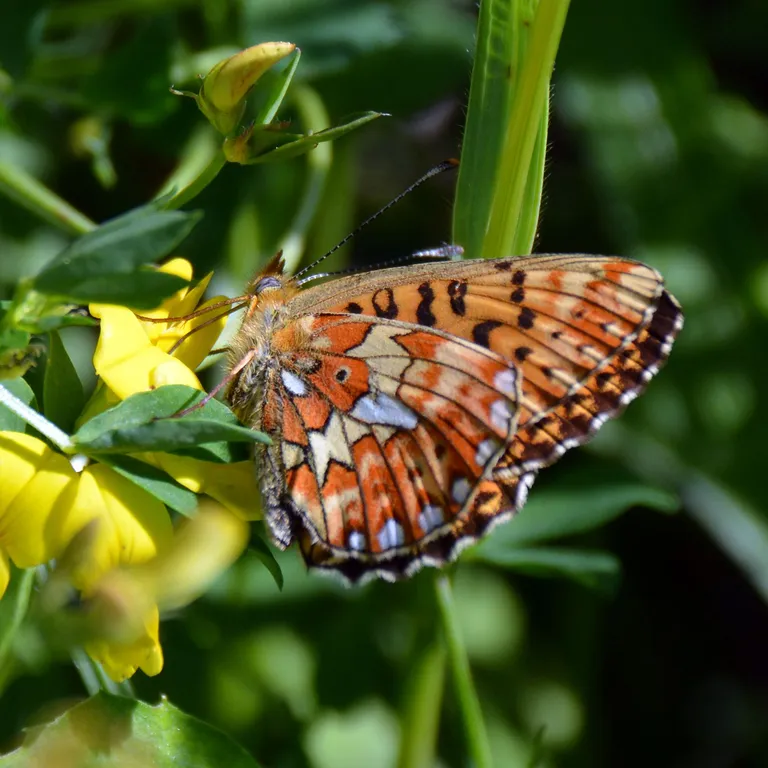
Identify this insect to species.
Boloria euphrosyne (also Clossiana euphrosyne)
